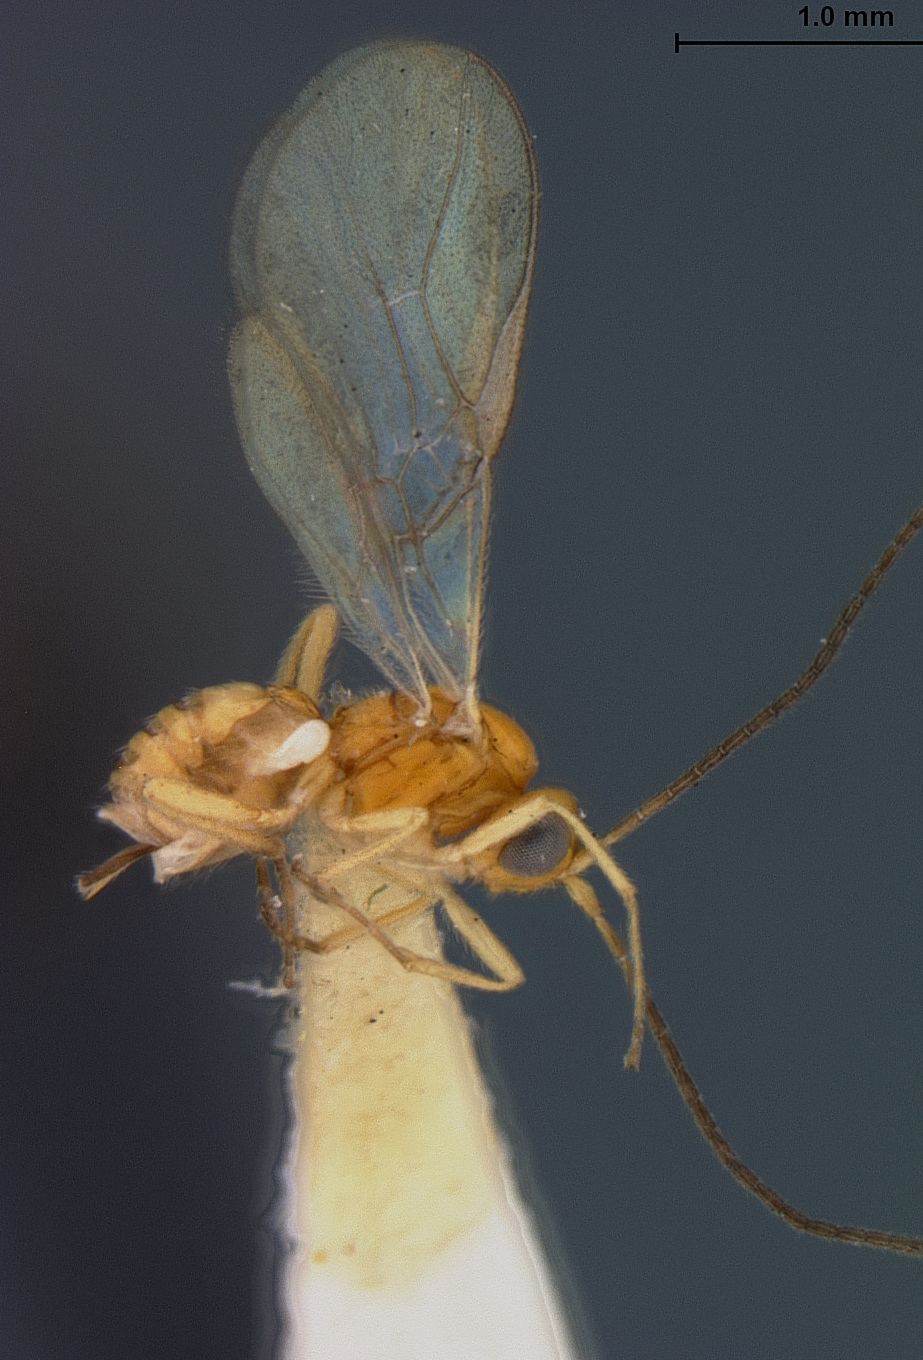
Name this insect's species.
Opius dizygomyzae
